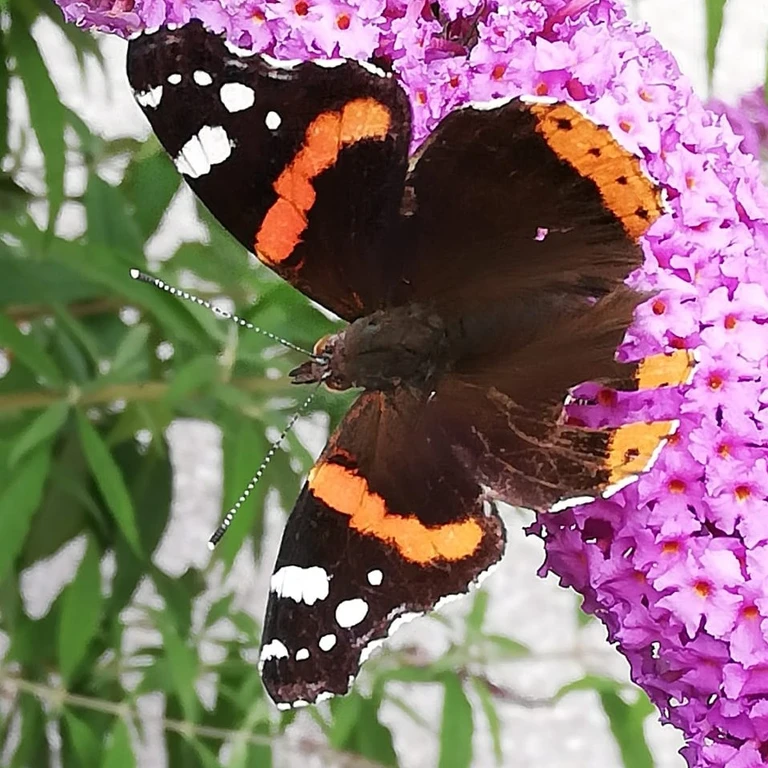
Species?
Vanessa atalanta
